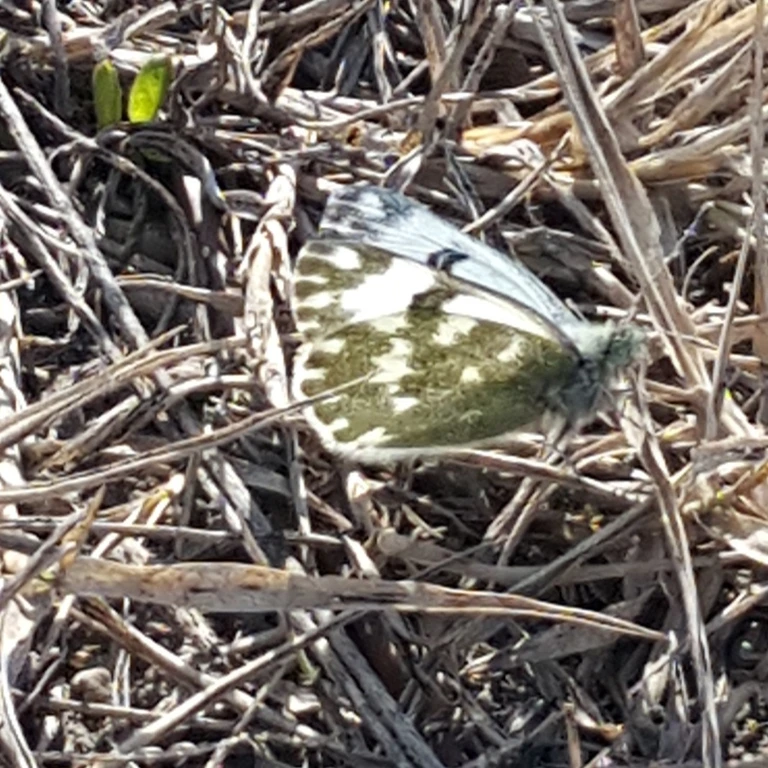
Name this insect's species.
Pontia edusa
